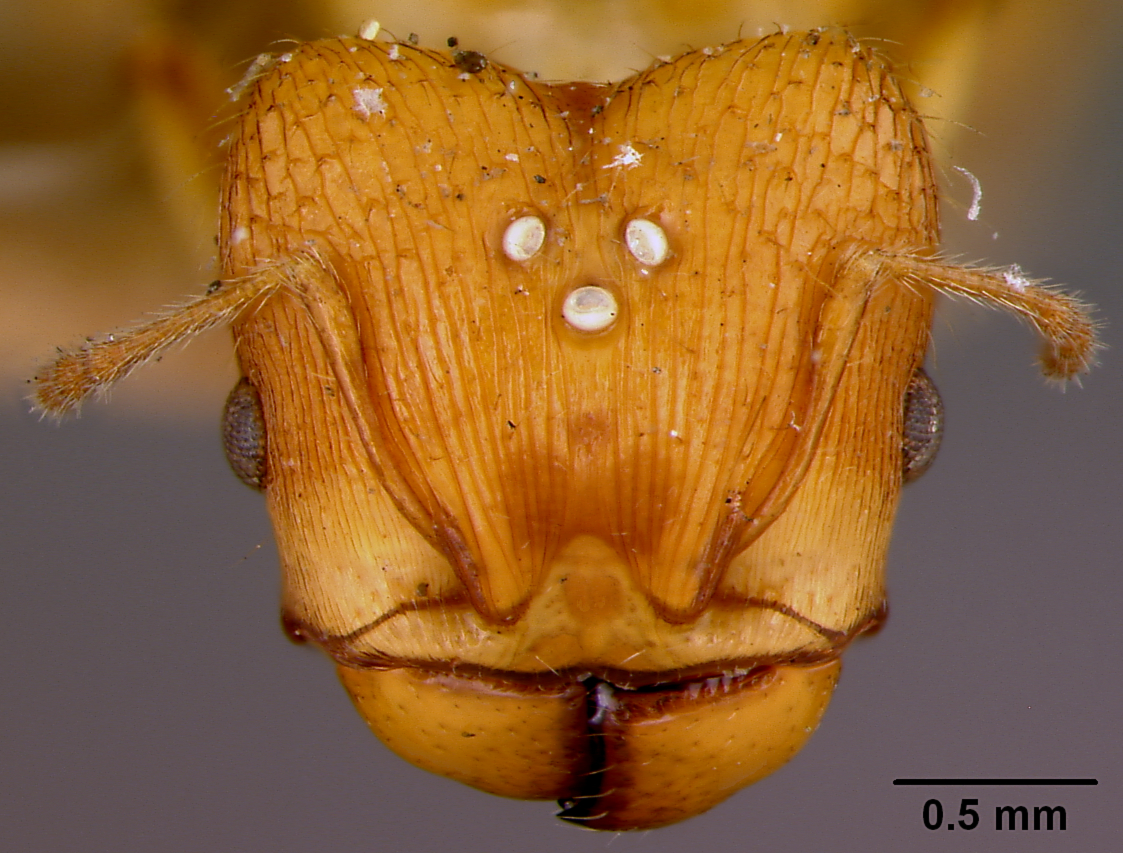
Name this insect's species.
Pheidole mendanai
